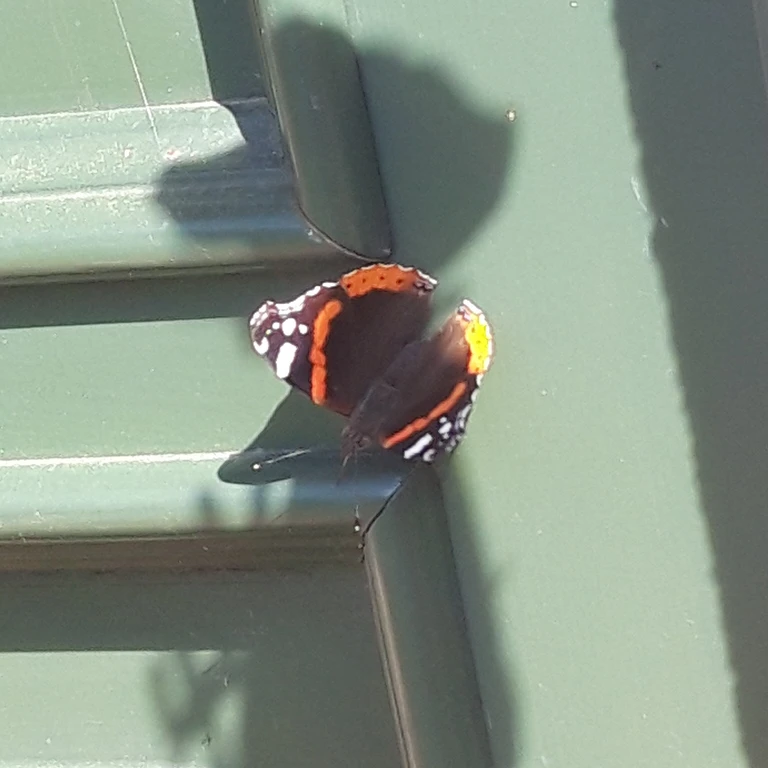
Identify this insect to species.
Vanessa atalanta
